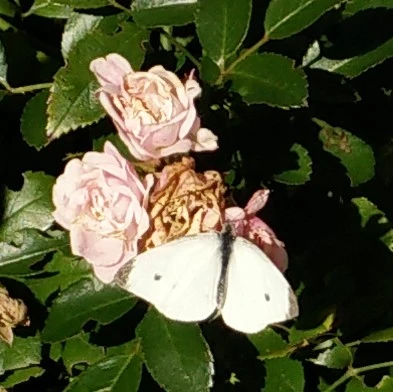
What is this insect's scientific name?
Pieris rapae
